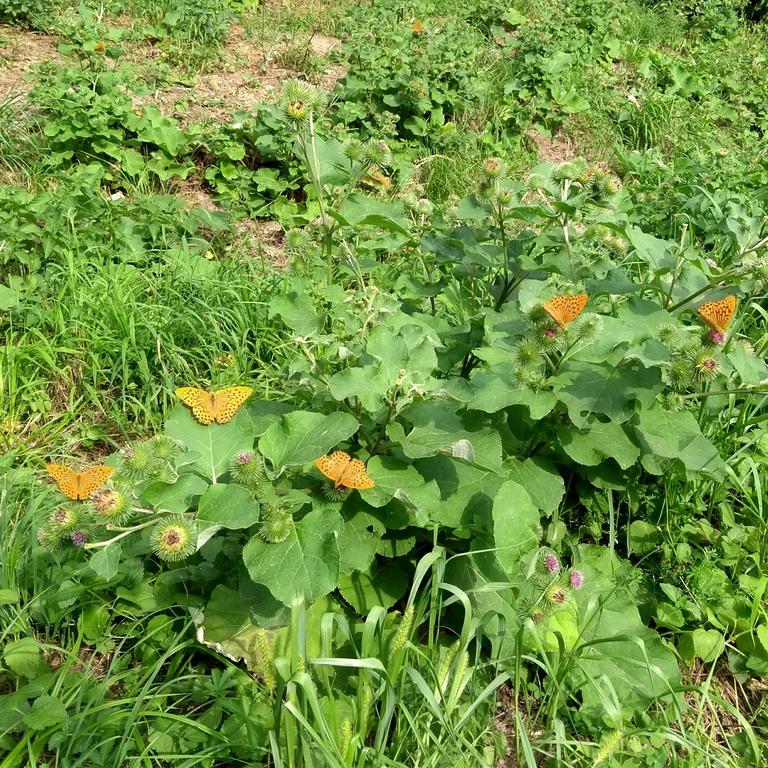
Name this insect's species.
Argynnis paphia
